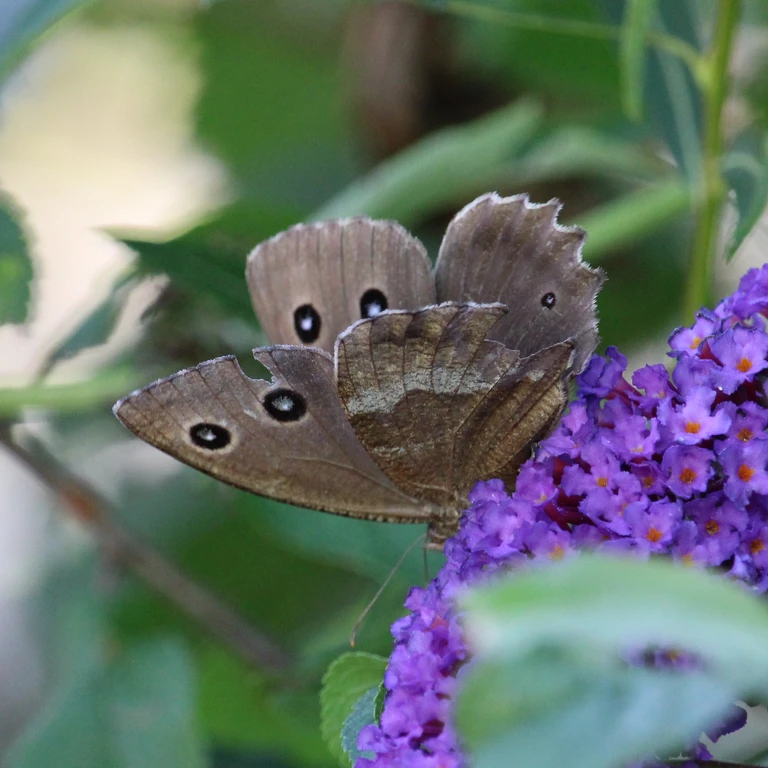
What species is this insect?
Minois dryas
